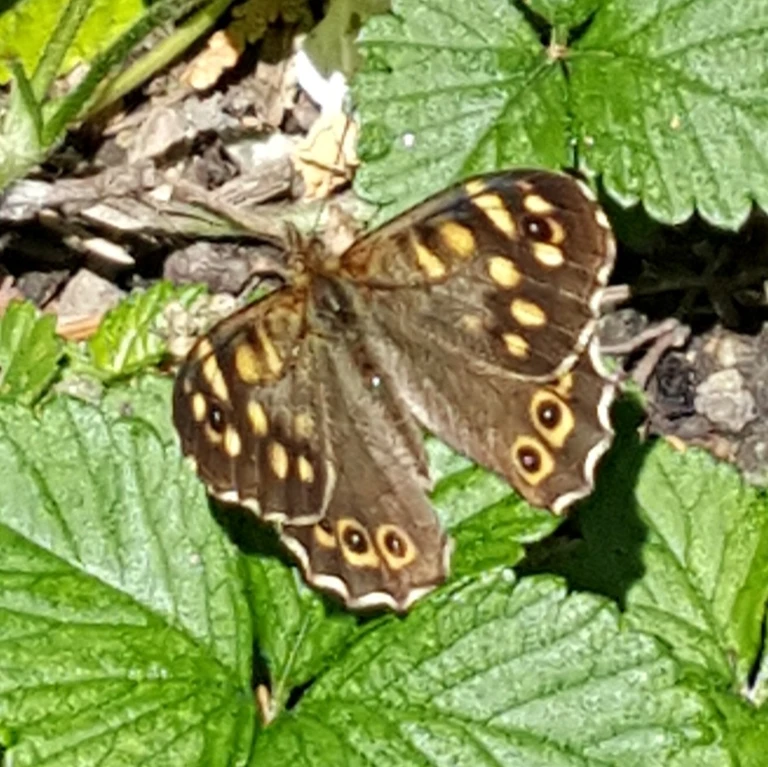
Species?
Pararge aegeria
